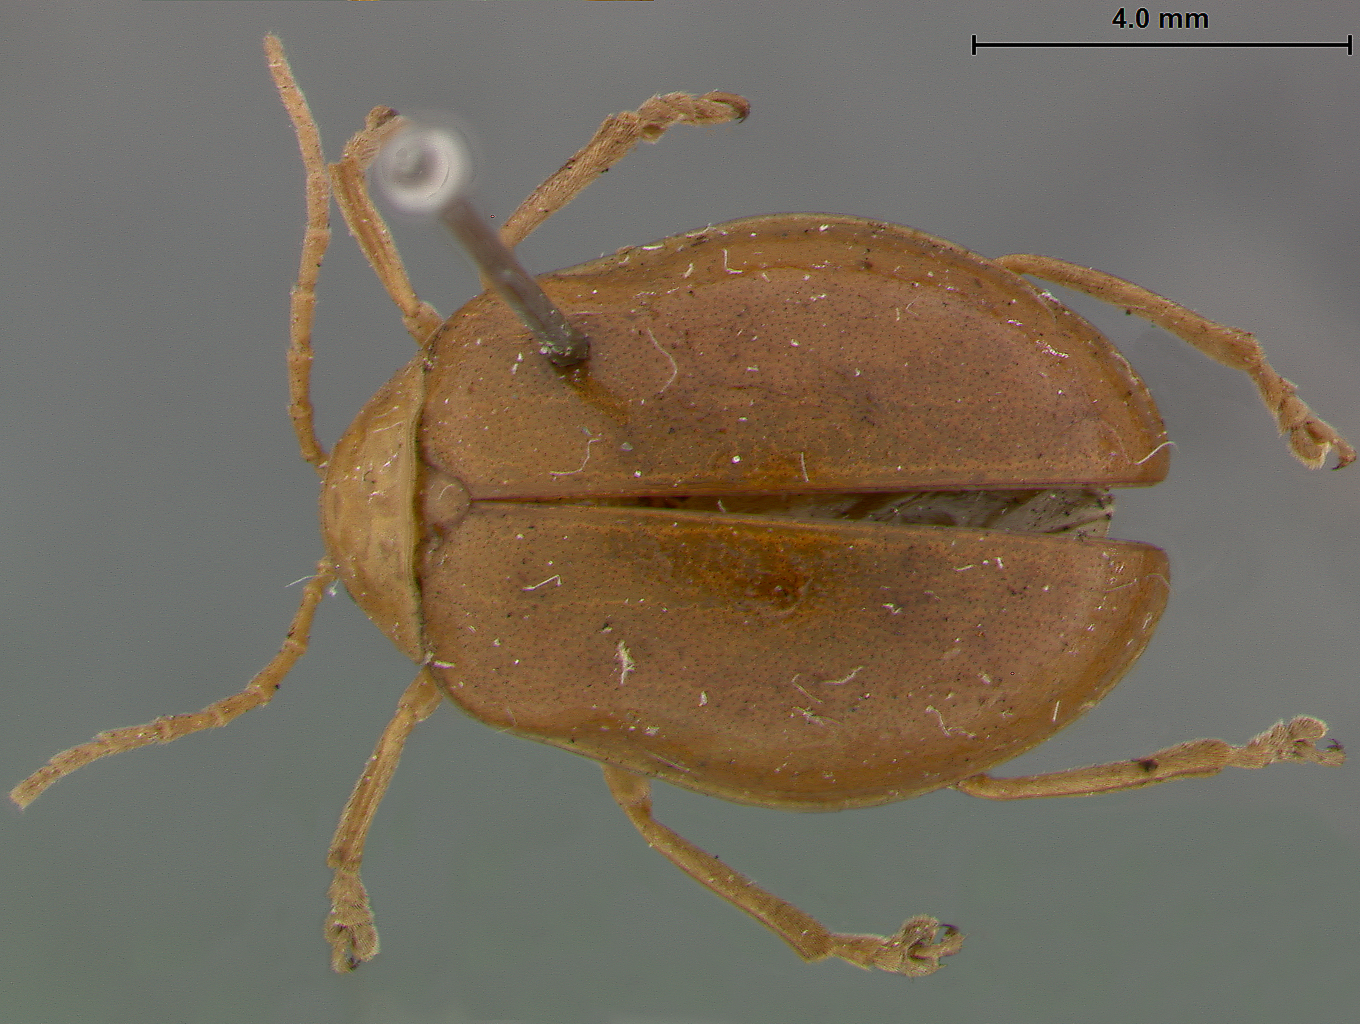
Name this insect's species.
Oides bakeri
